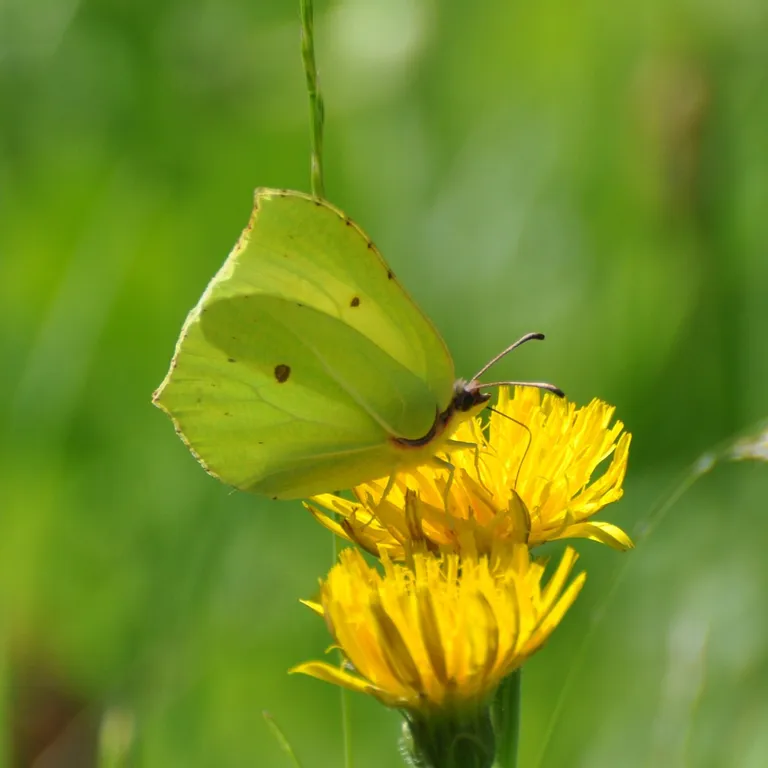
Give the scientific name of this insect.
Gonepteryx rhamni
